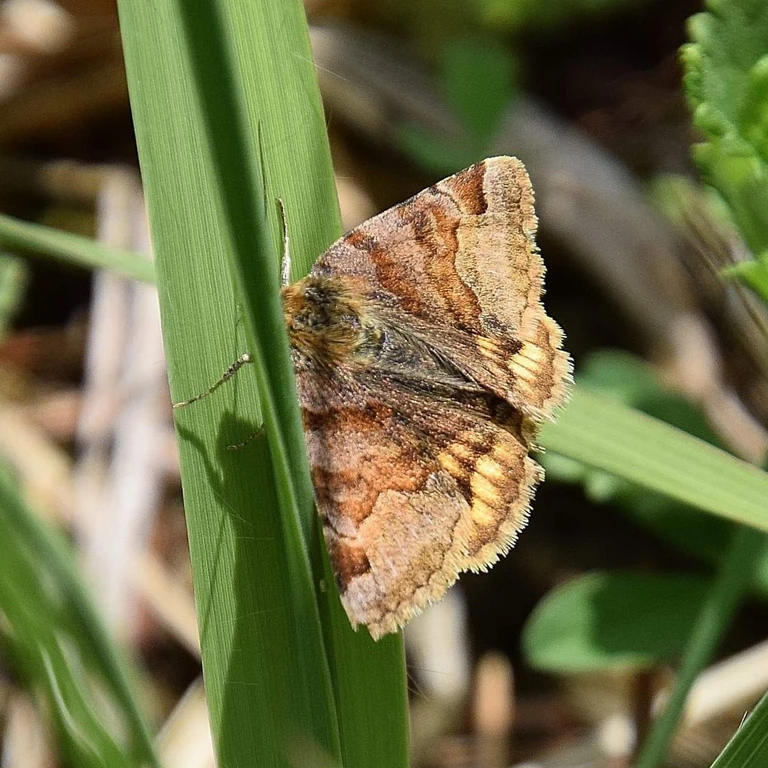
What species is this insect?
Euclidia glyphica
